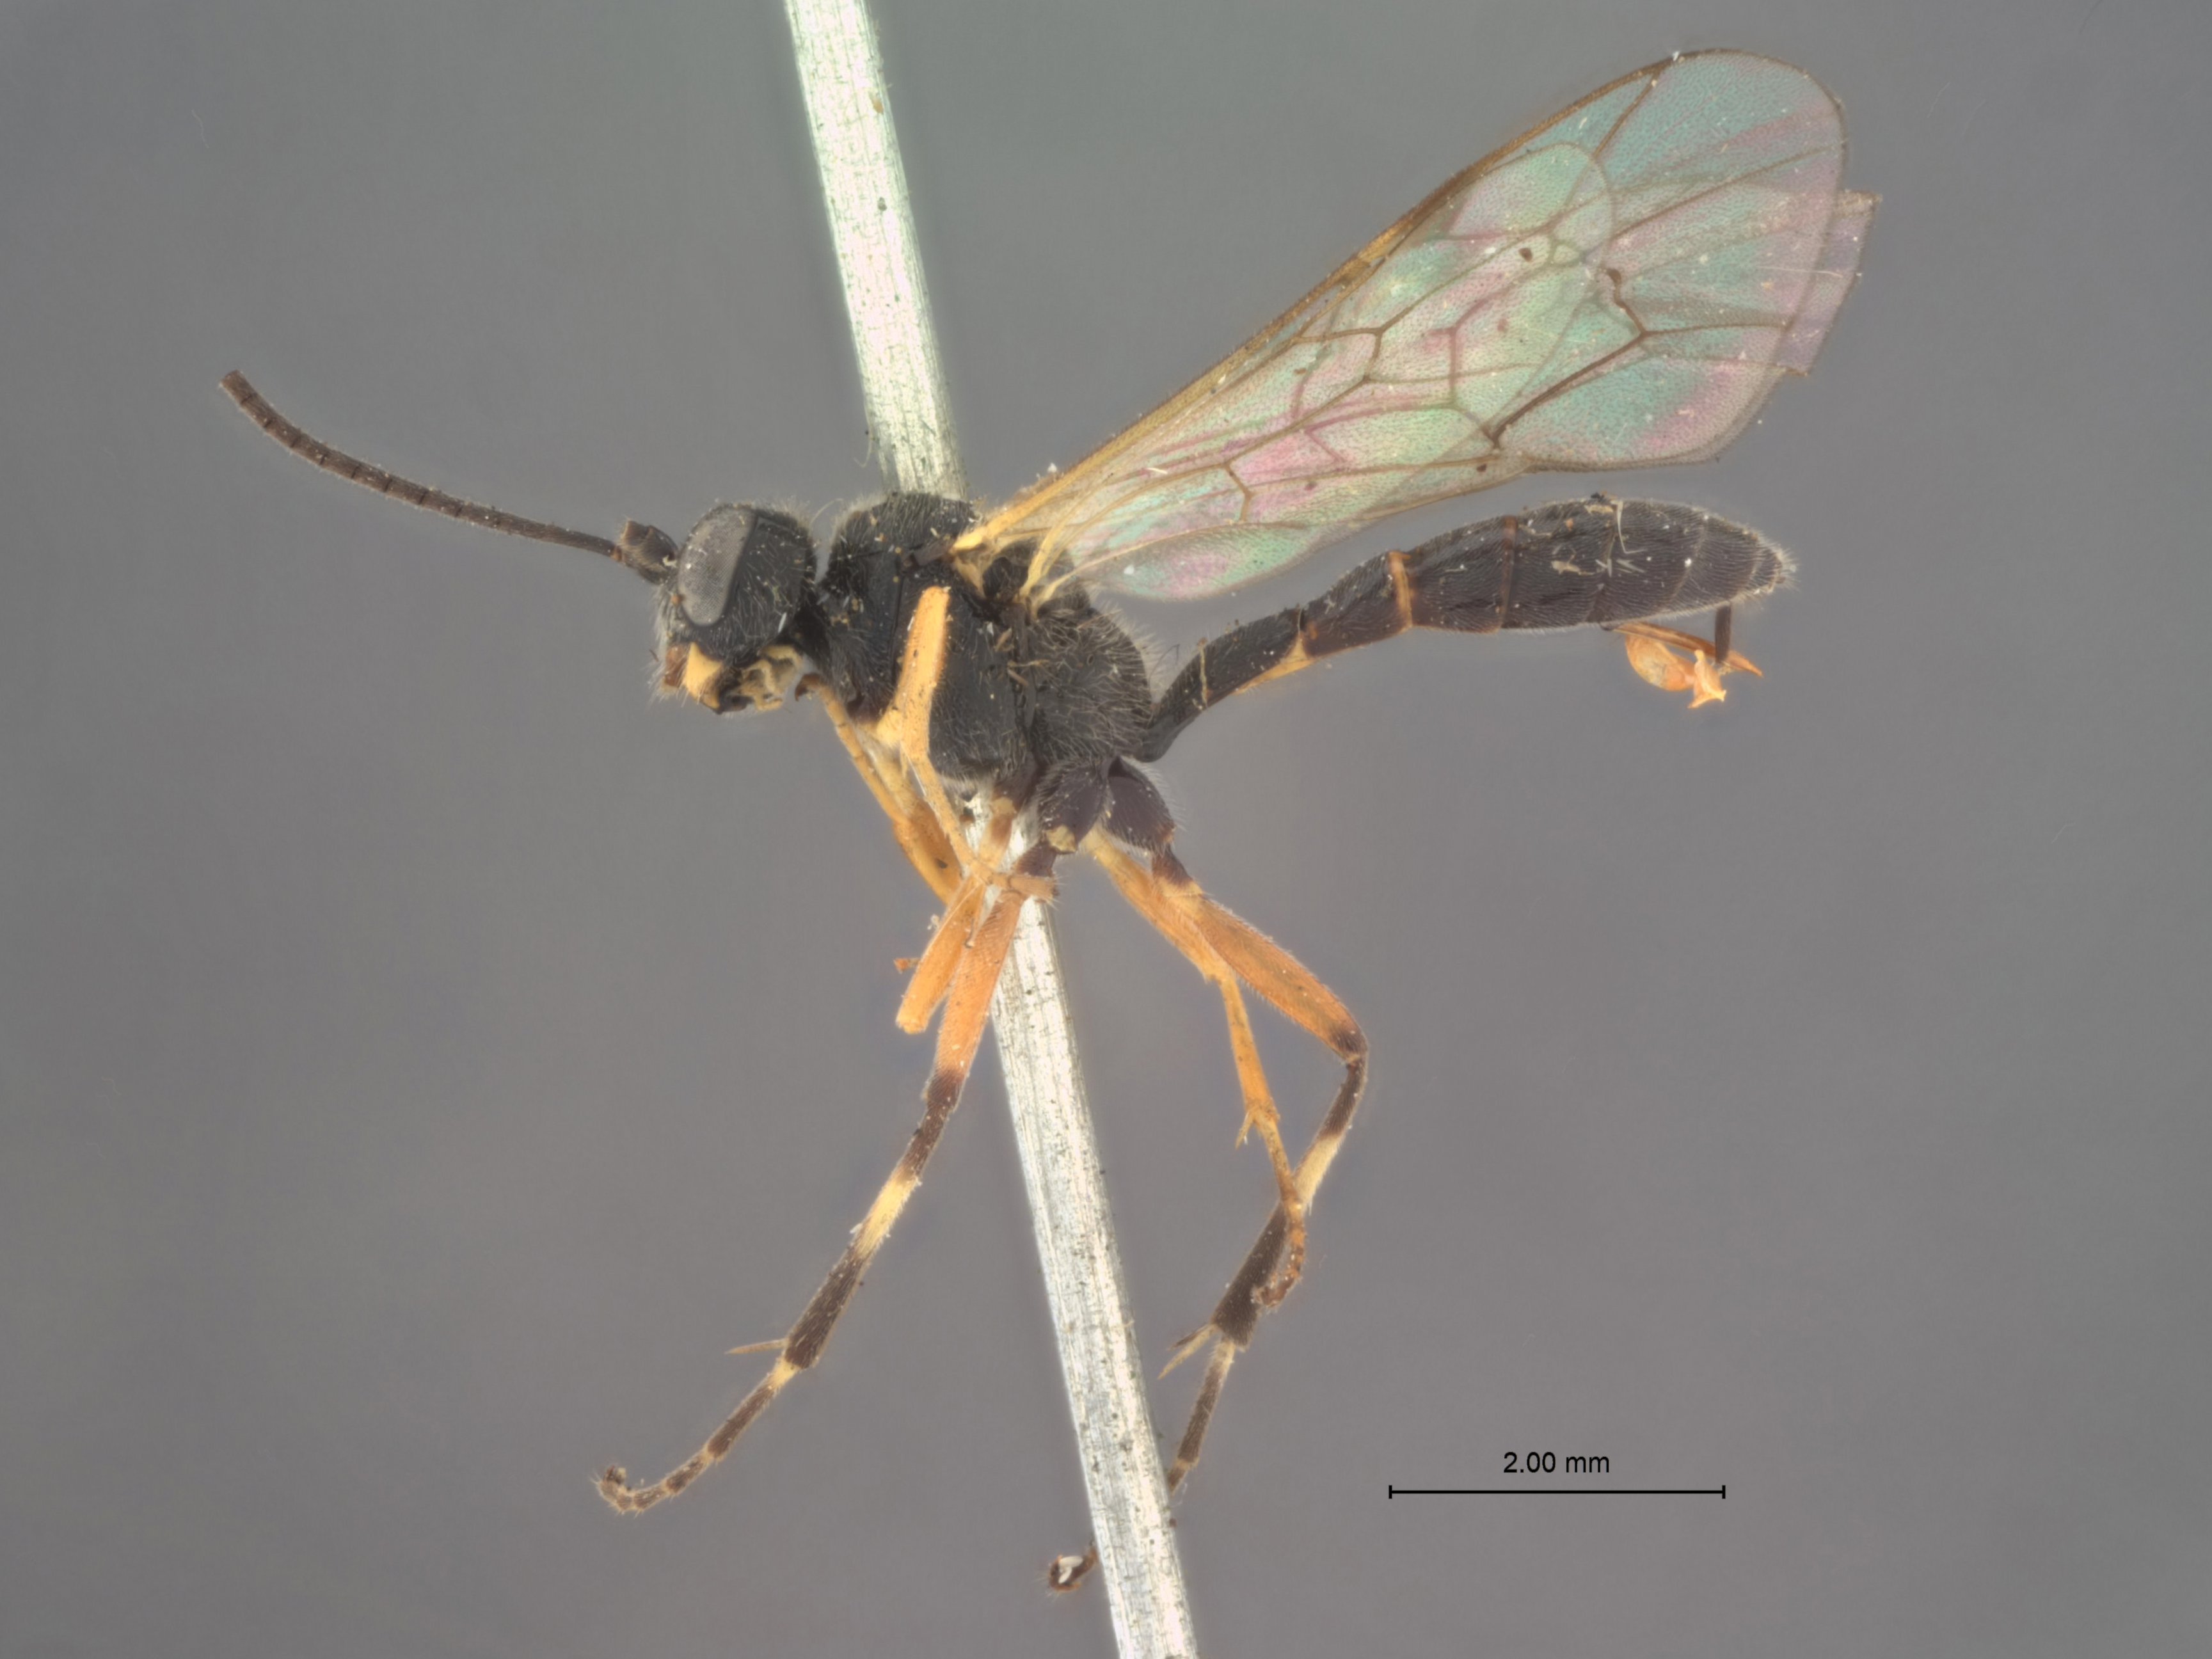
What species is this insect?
Erromenus annulipes
